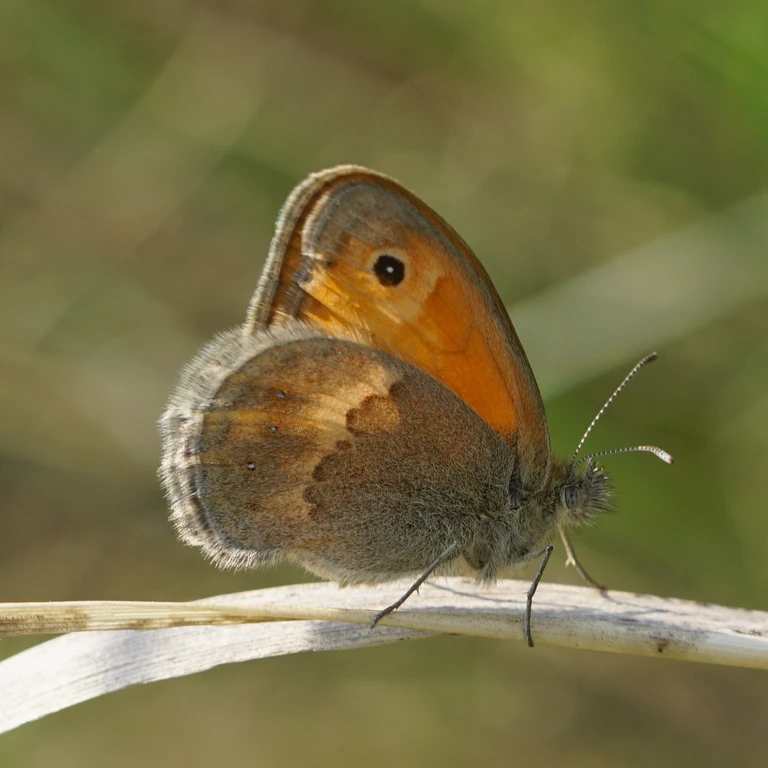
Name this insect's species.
Coenonympha pamphilus
